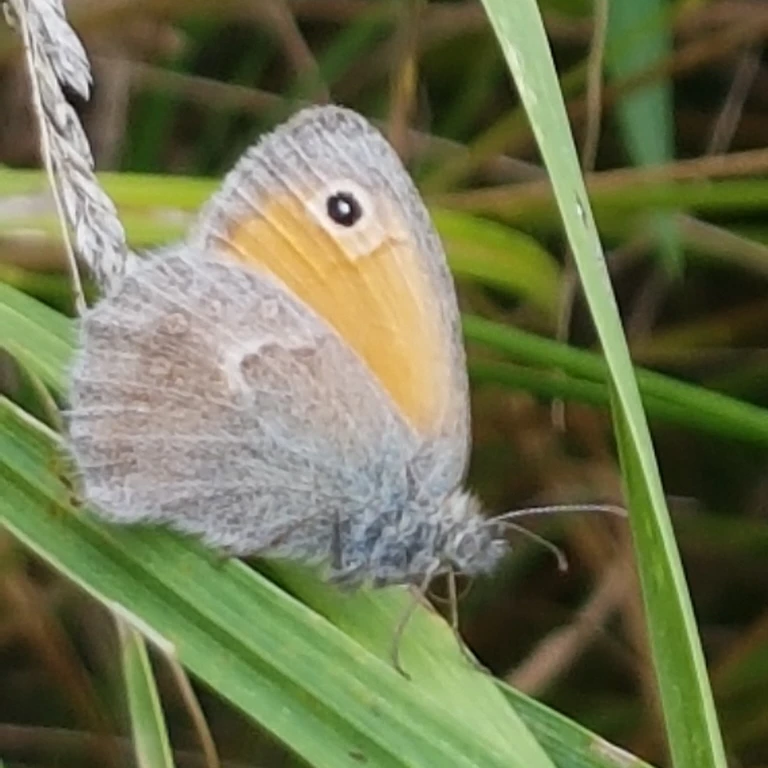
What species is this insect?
Coenonympha pamphilus
